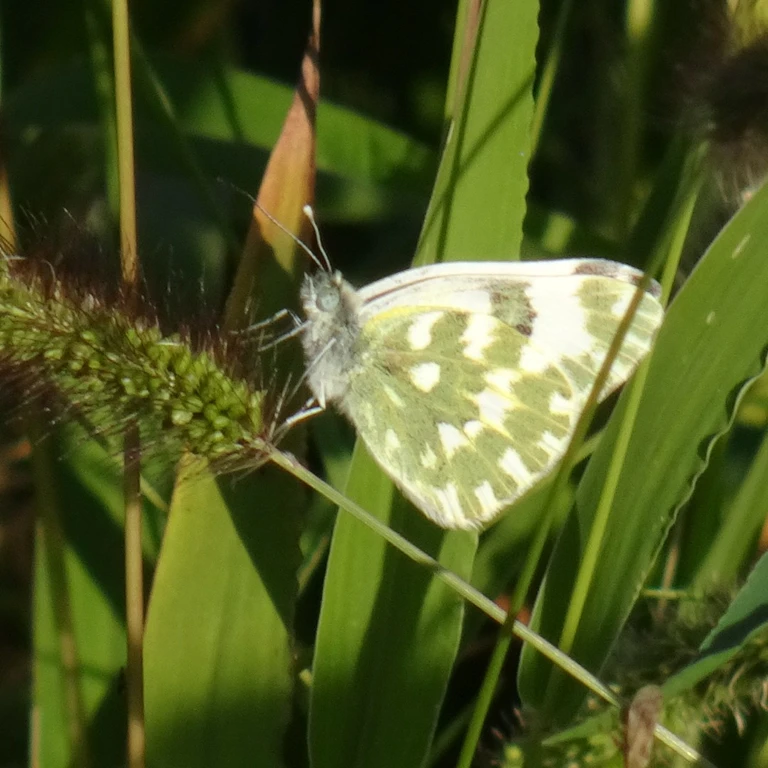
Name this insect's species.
Pontia edusa
